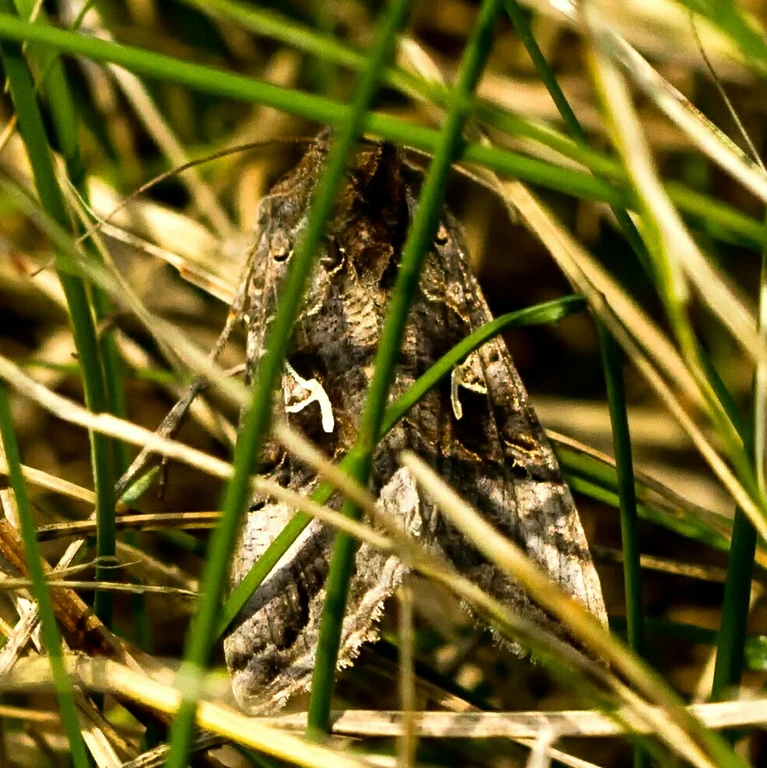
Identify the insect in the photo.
Autographa gamma
